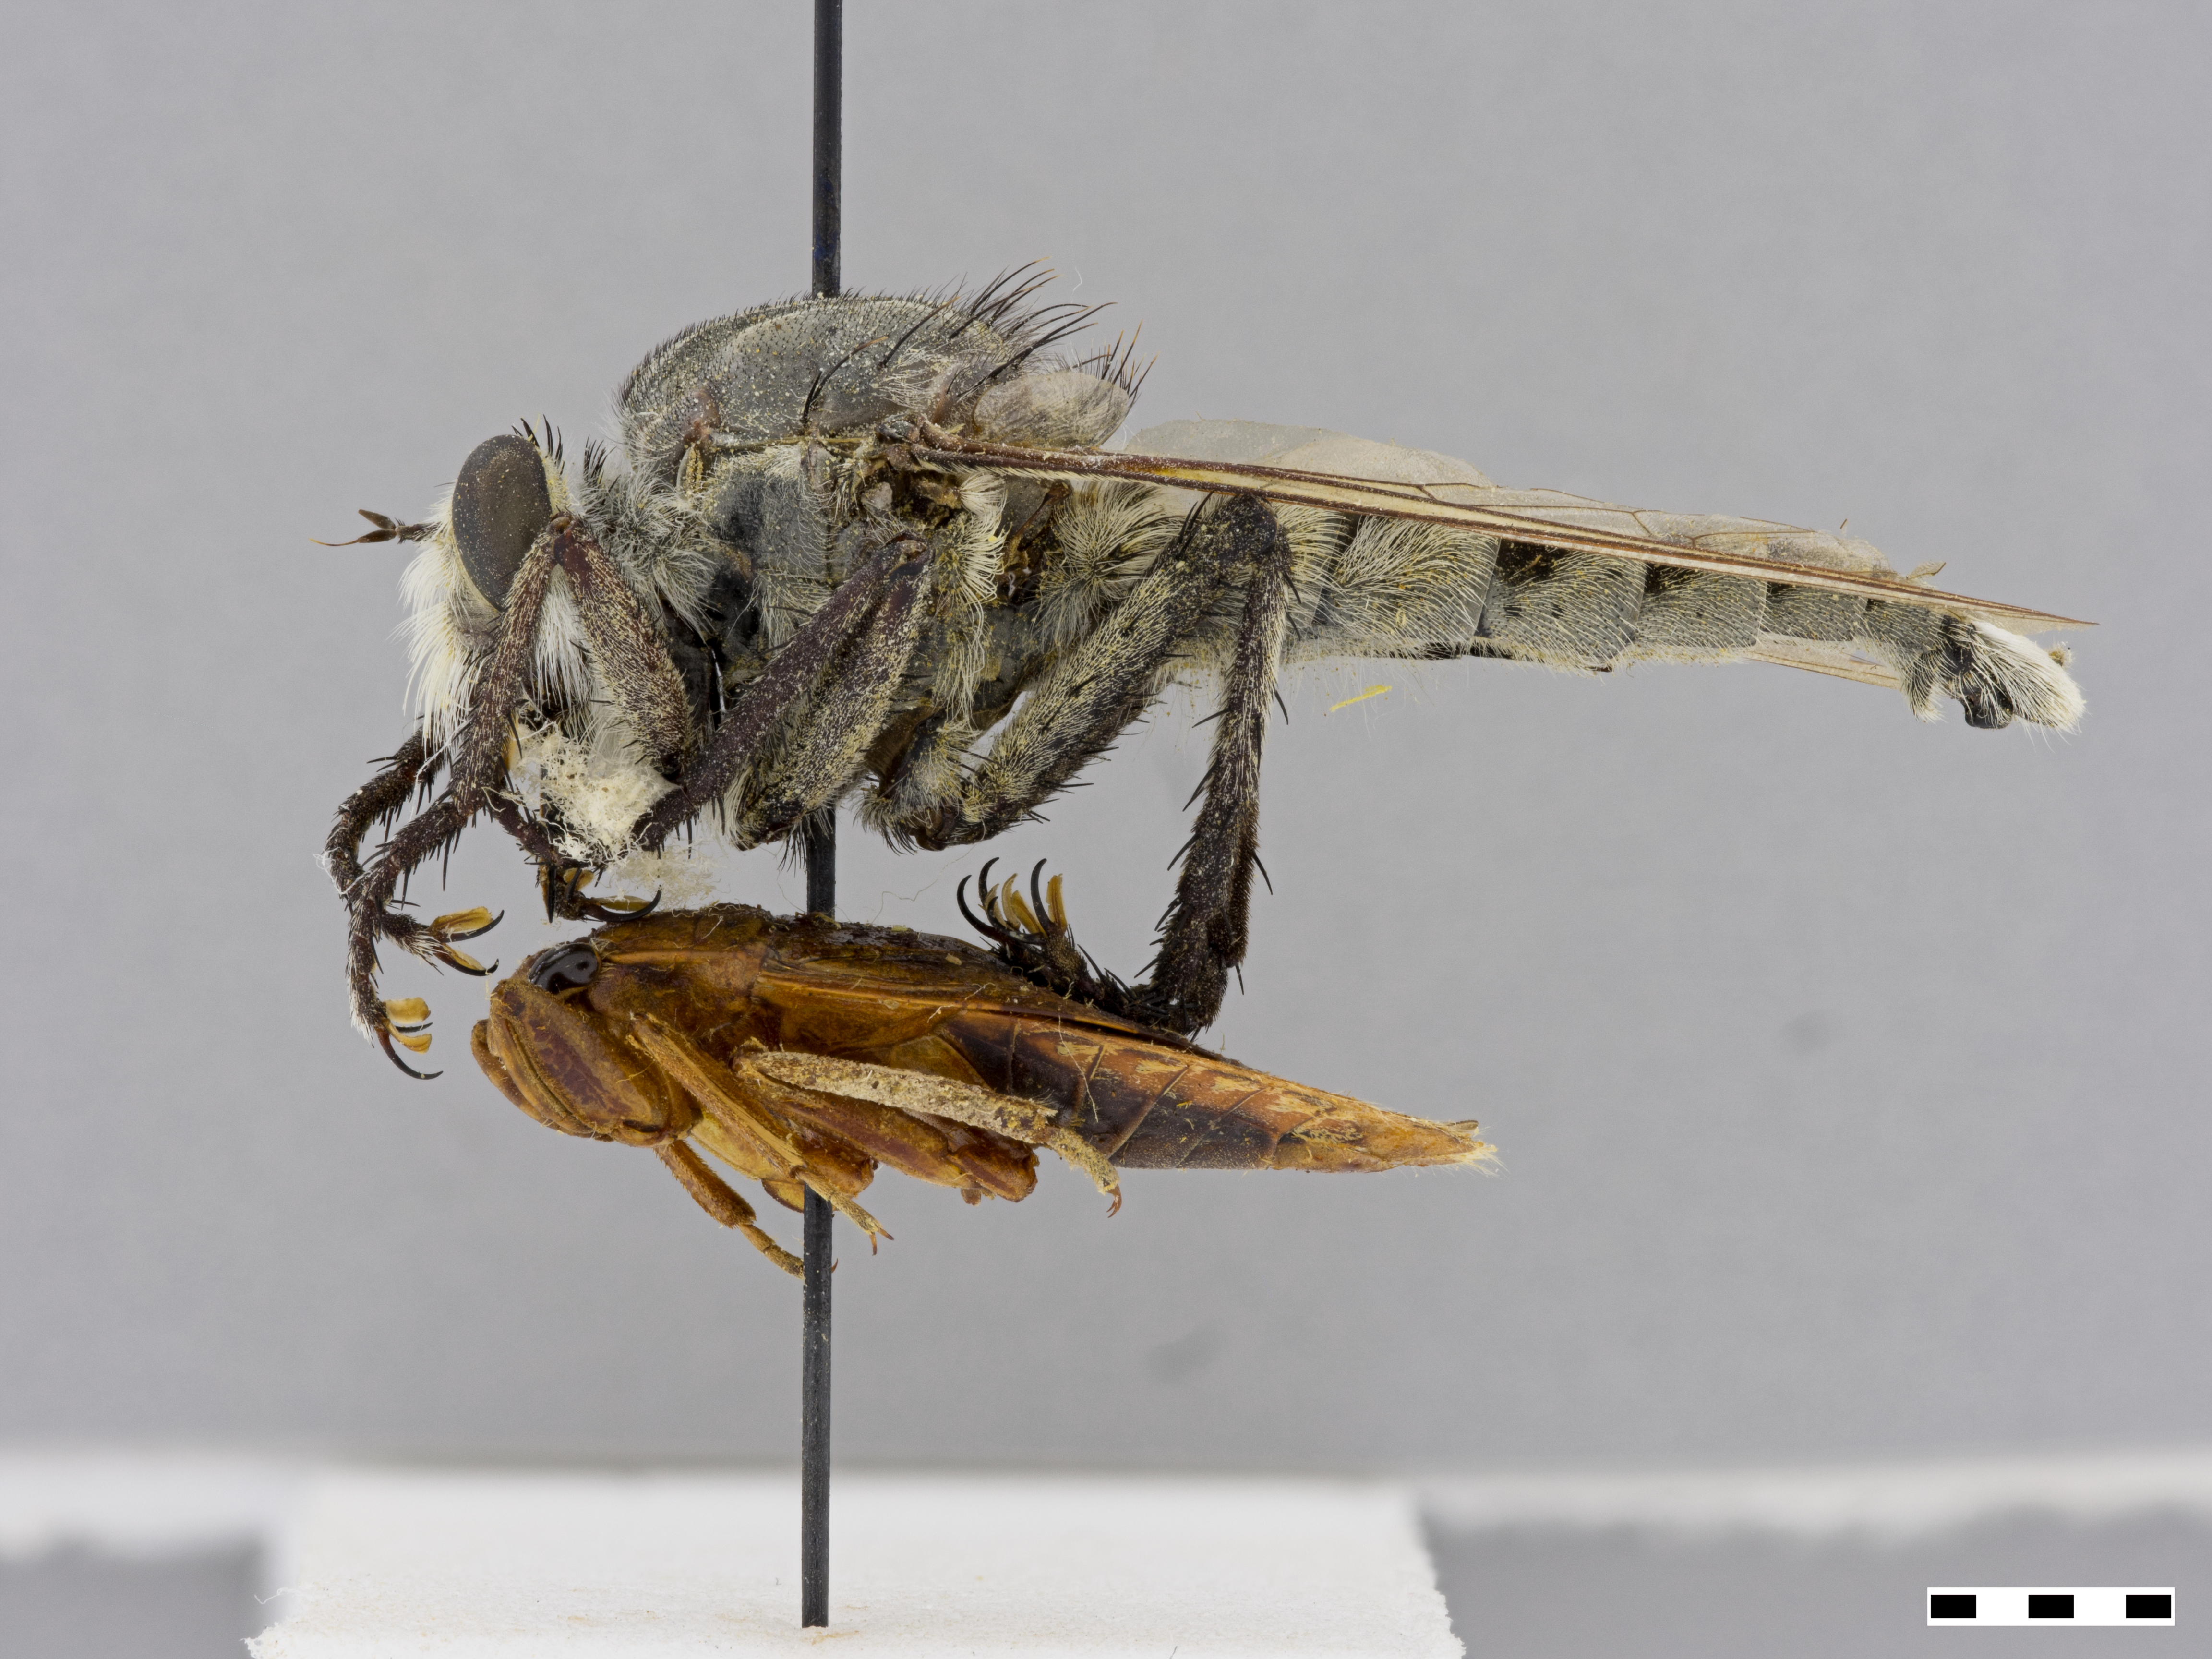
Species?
Promachus princeps
